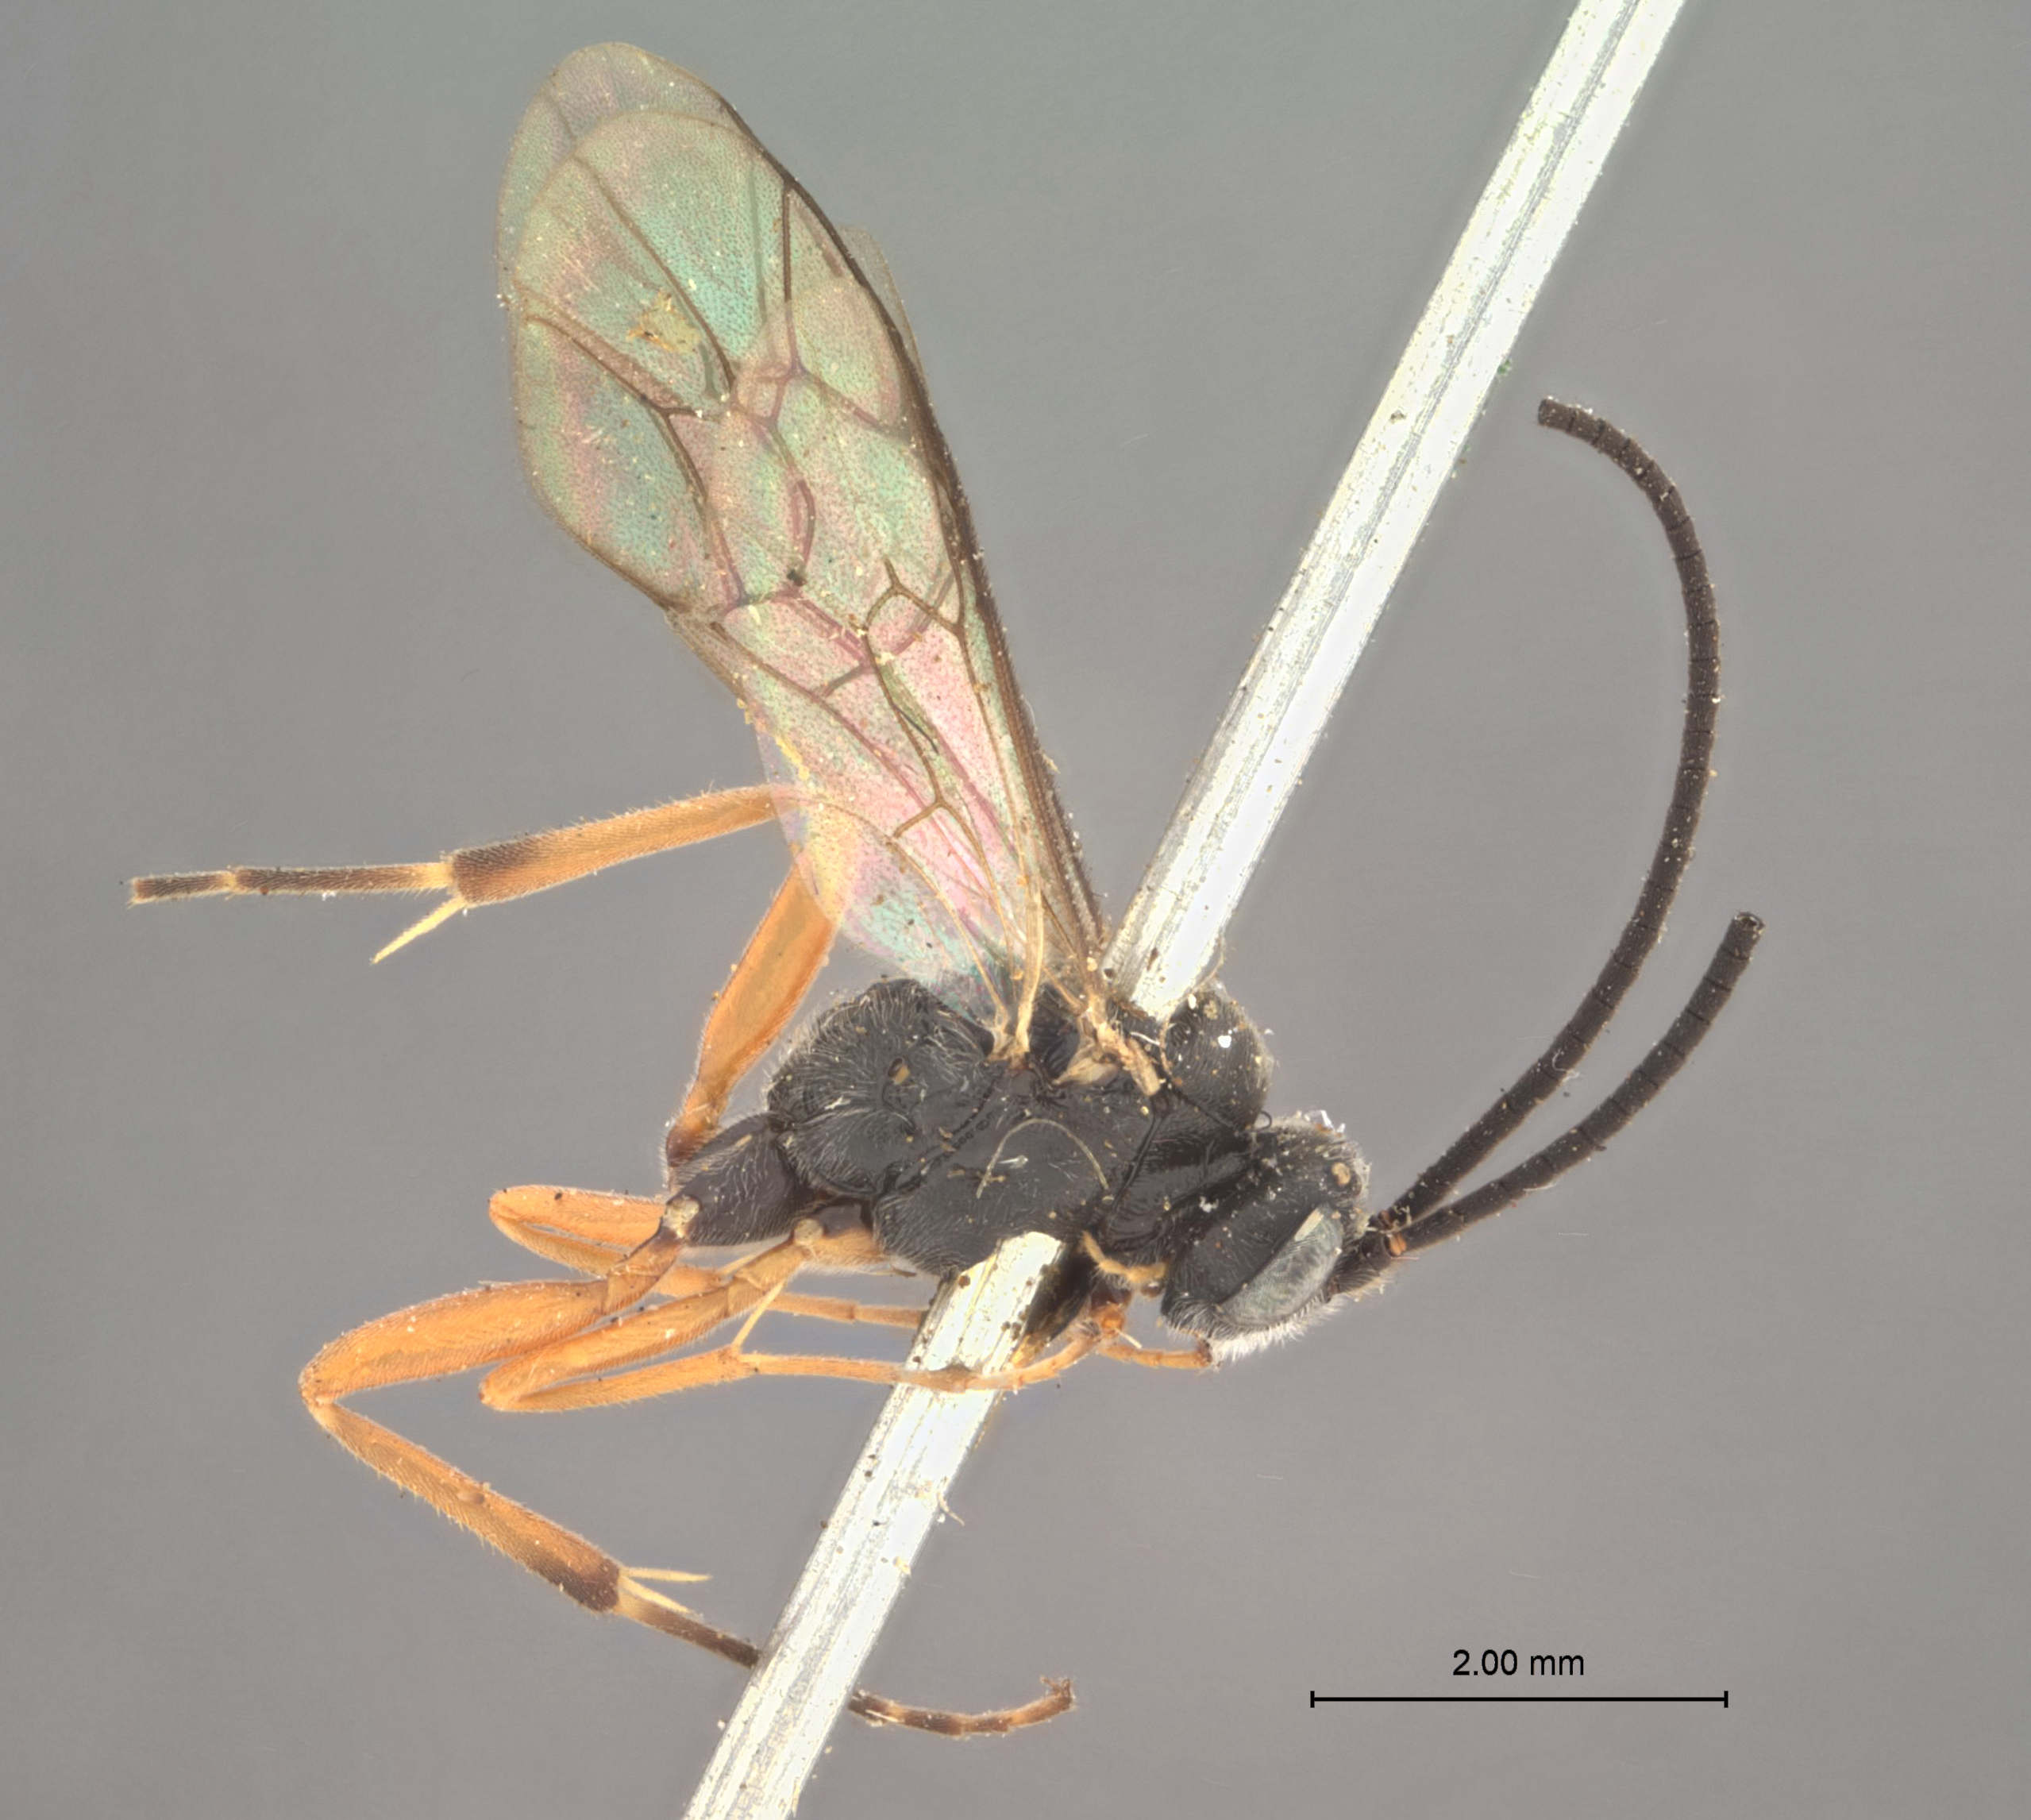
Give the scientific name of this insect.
Zachresta popoffensis
